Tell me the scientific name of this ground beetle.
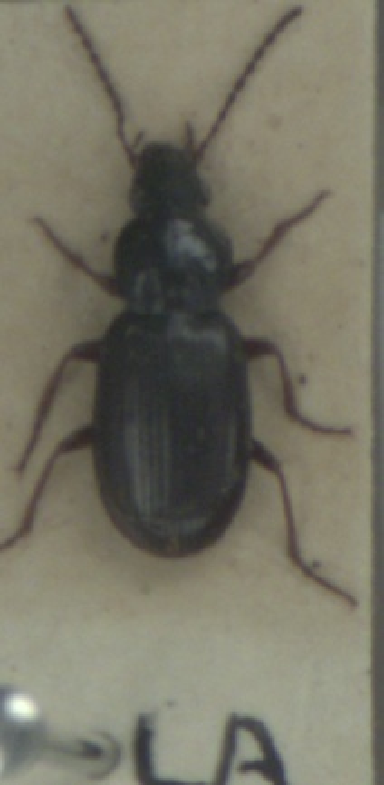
Pterostichus strenuus
